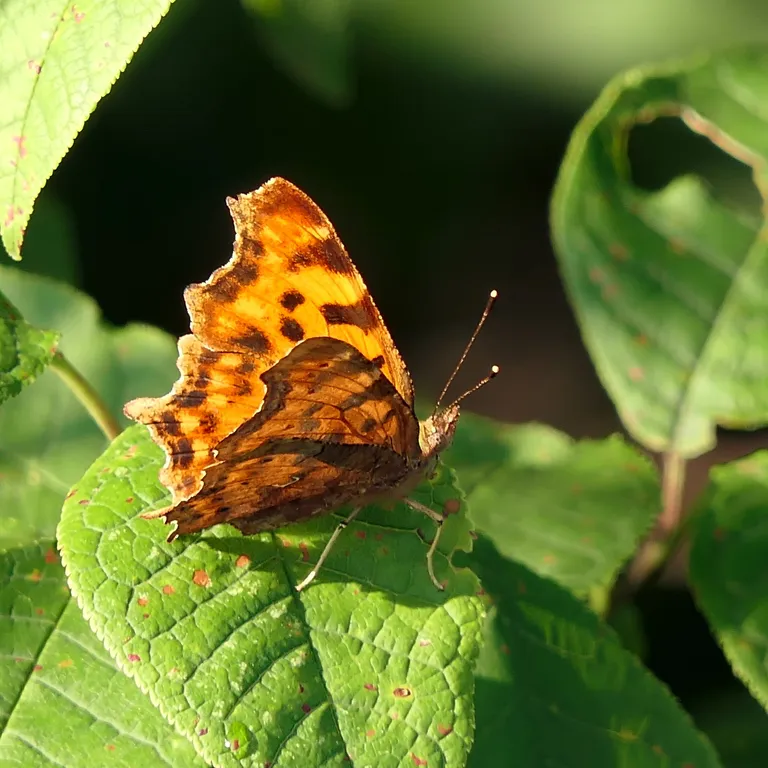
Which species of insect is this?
Polygonia c-album
